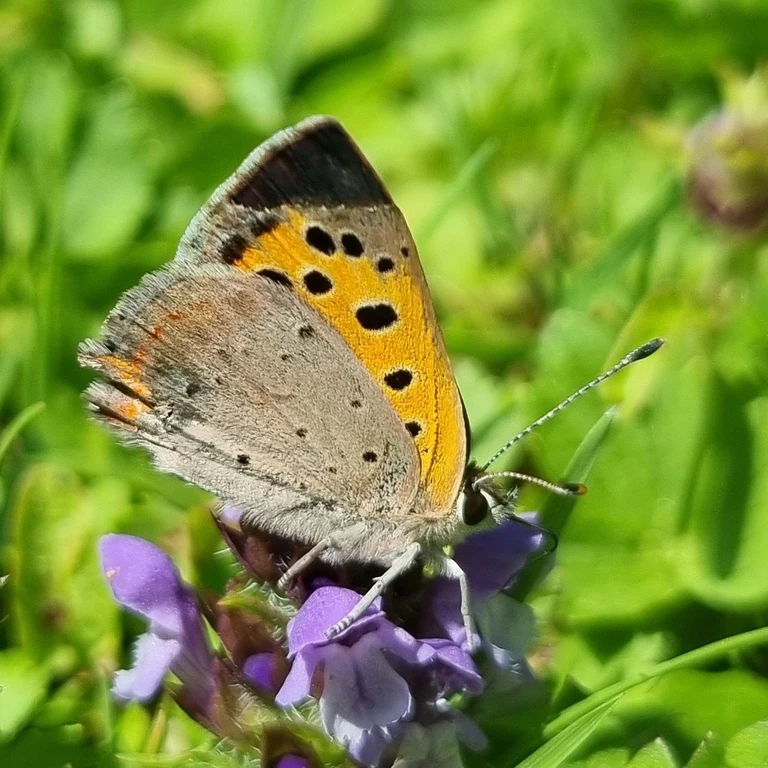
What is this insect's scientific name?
Lycaena phlaeas
